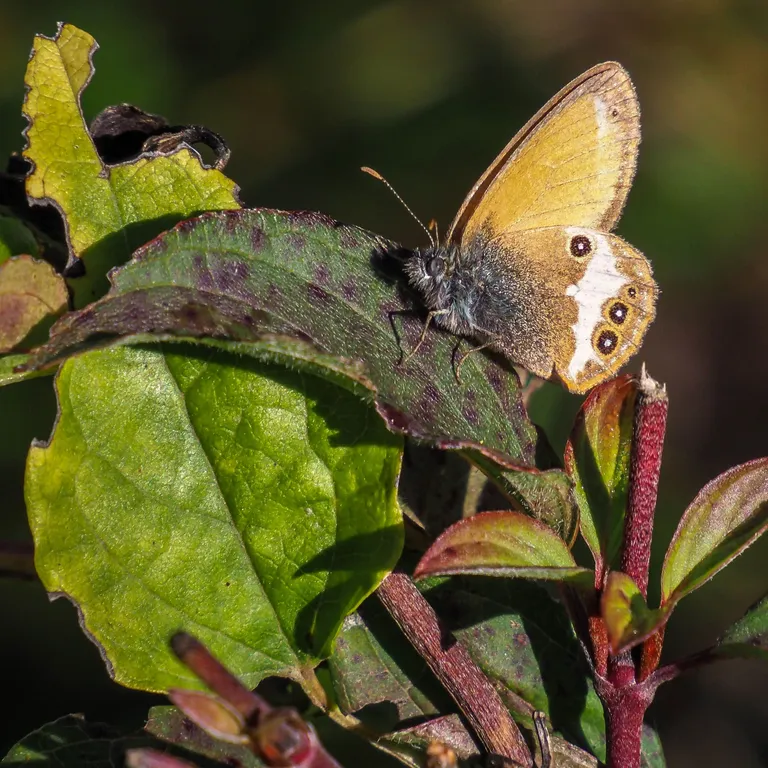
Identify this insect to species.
Coenonympha arcania
